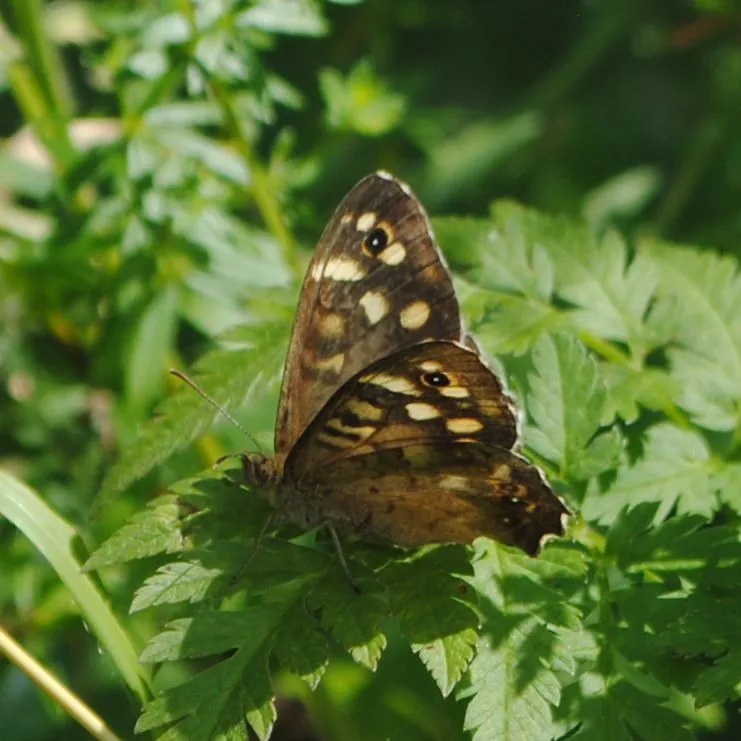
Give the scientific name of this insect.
Pararge aegeria
